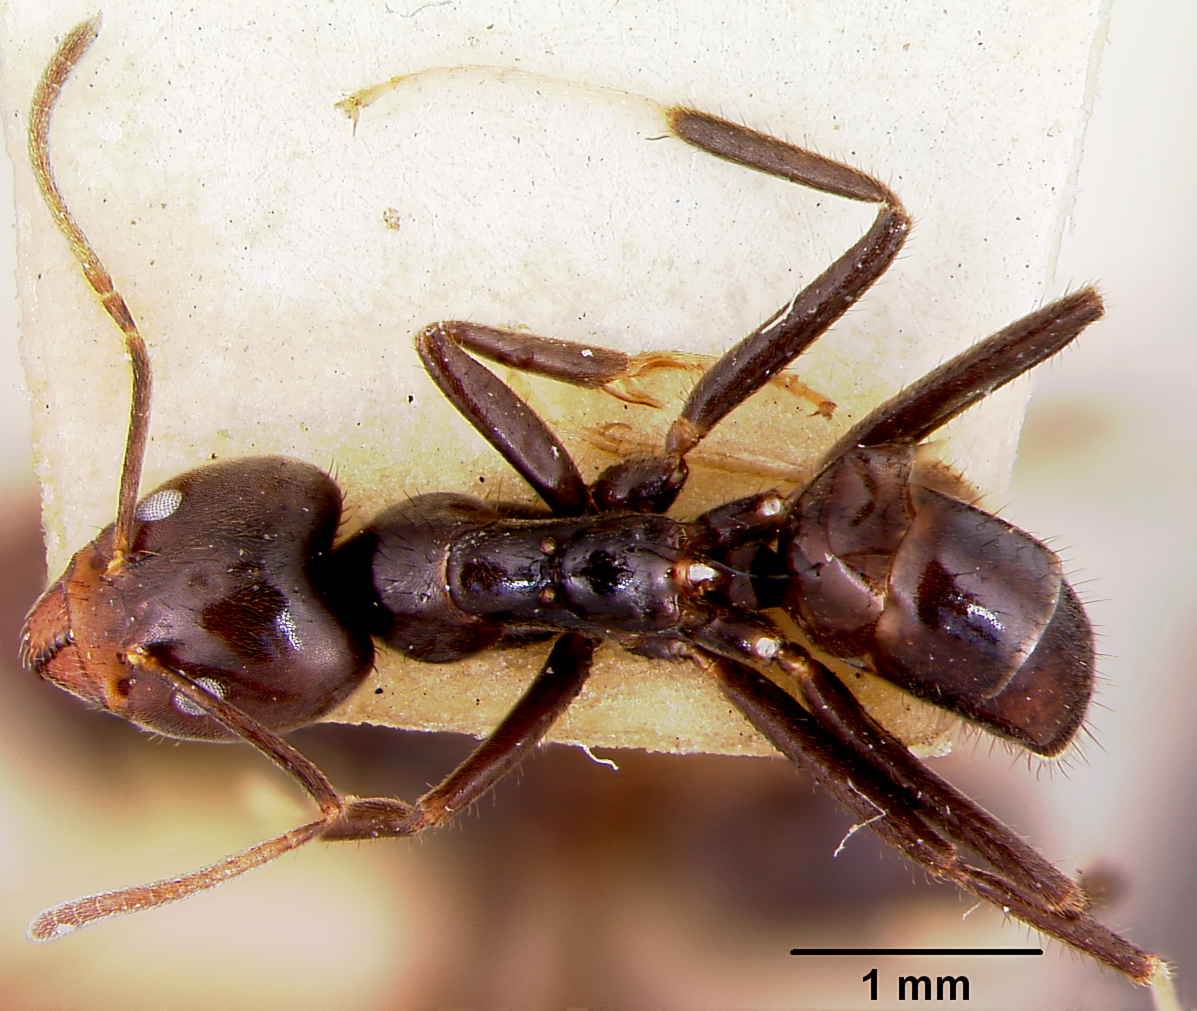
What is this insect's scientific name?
Iridomyrmex nagasaus
